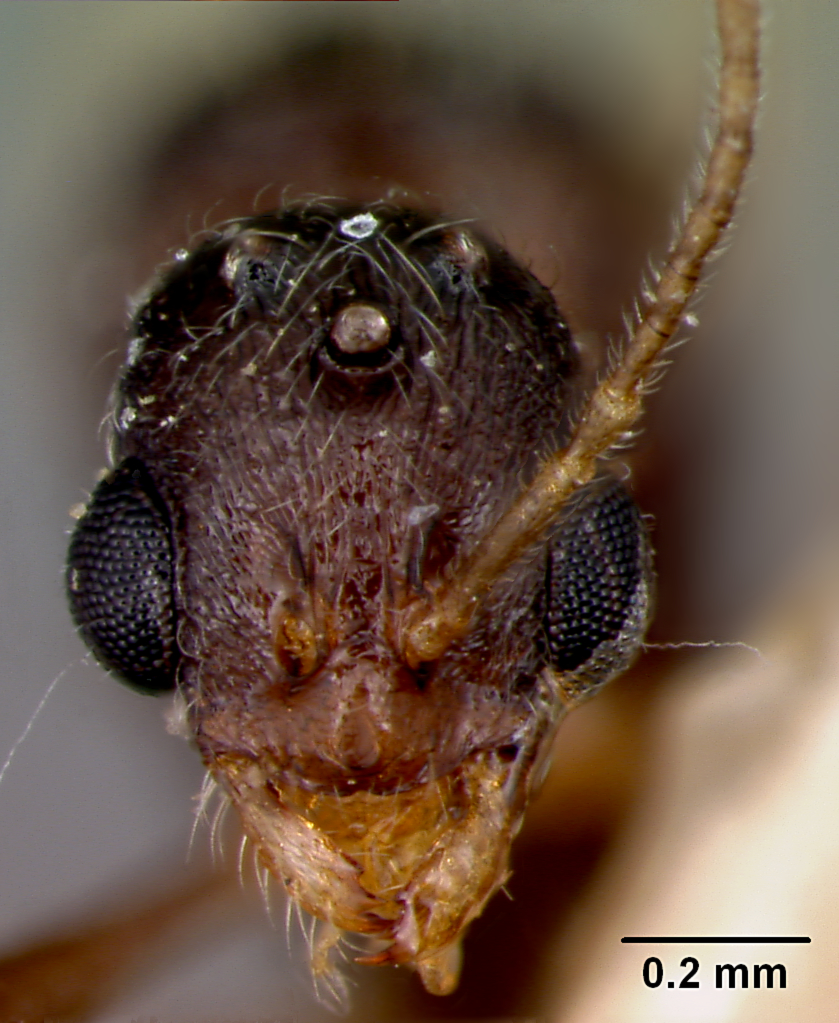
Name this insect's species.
Stenamma neoarcticum
